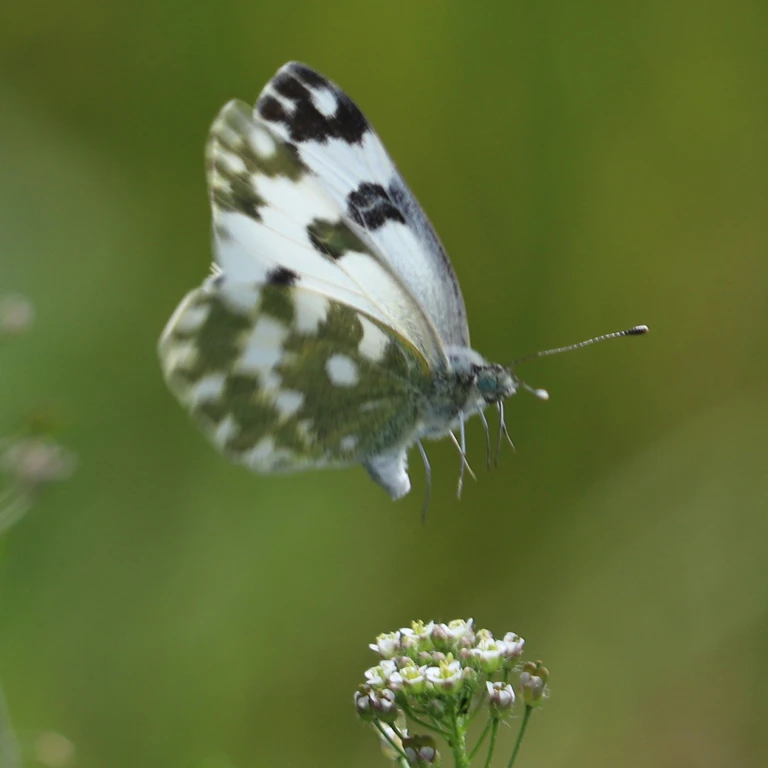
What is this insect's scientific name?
Pontia edusa
